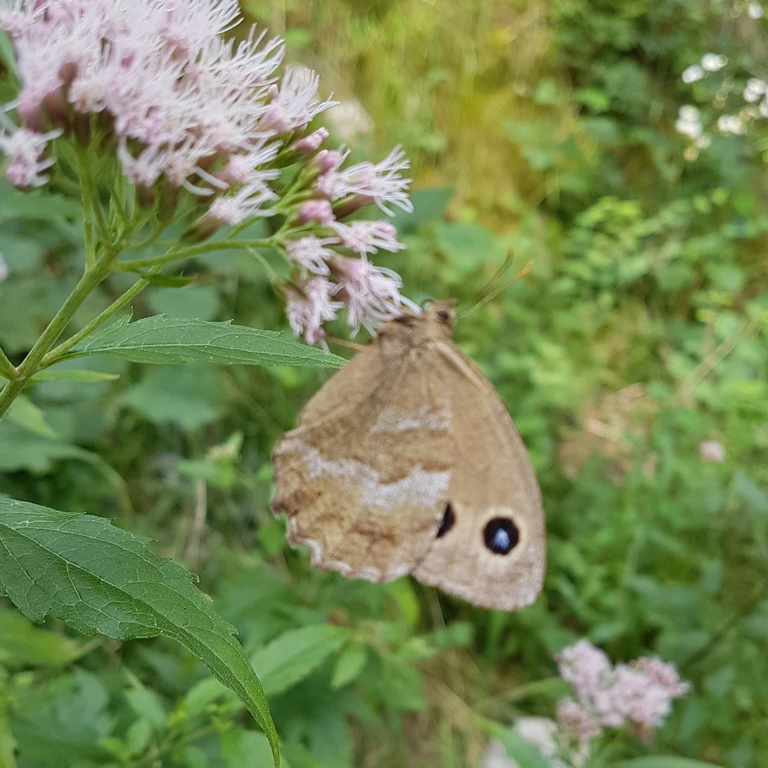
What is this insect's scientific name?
Minois dryas
